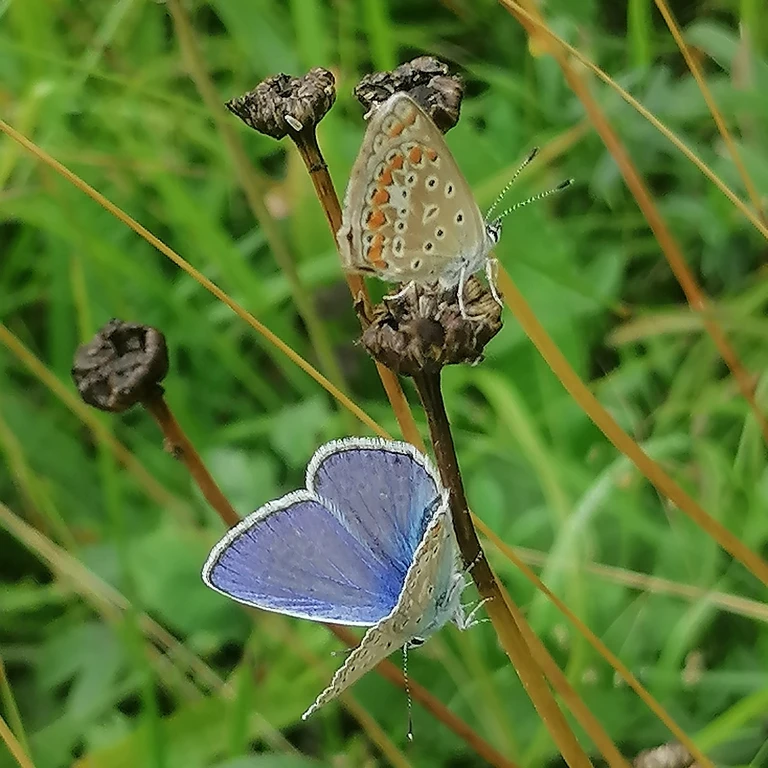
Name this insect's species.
Polyommatus icarus
